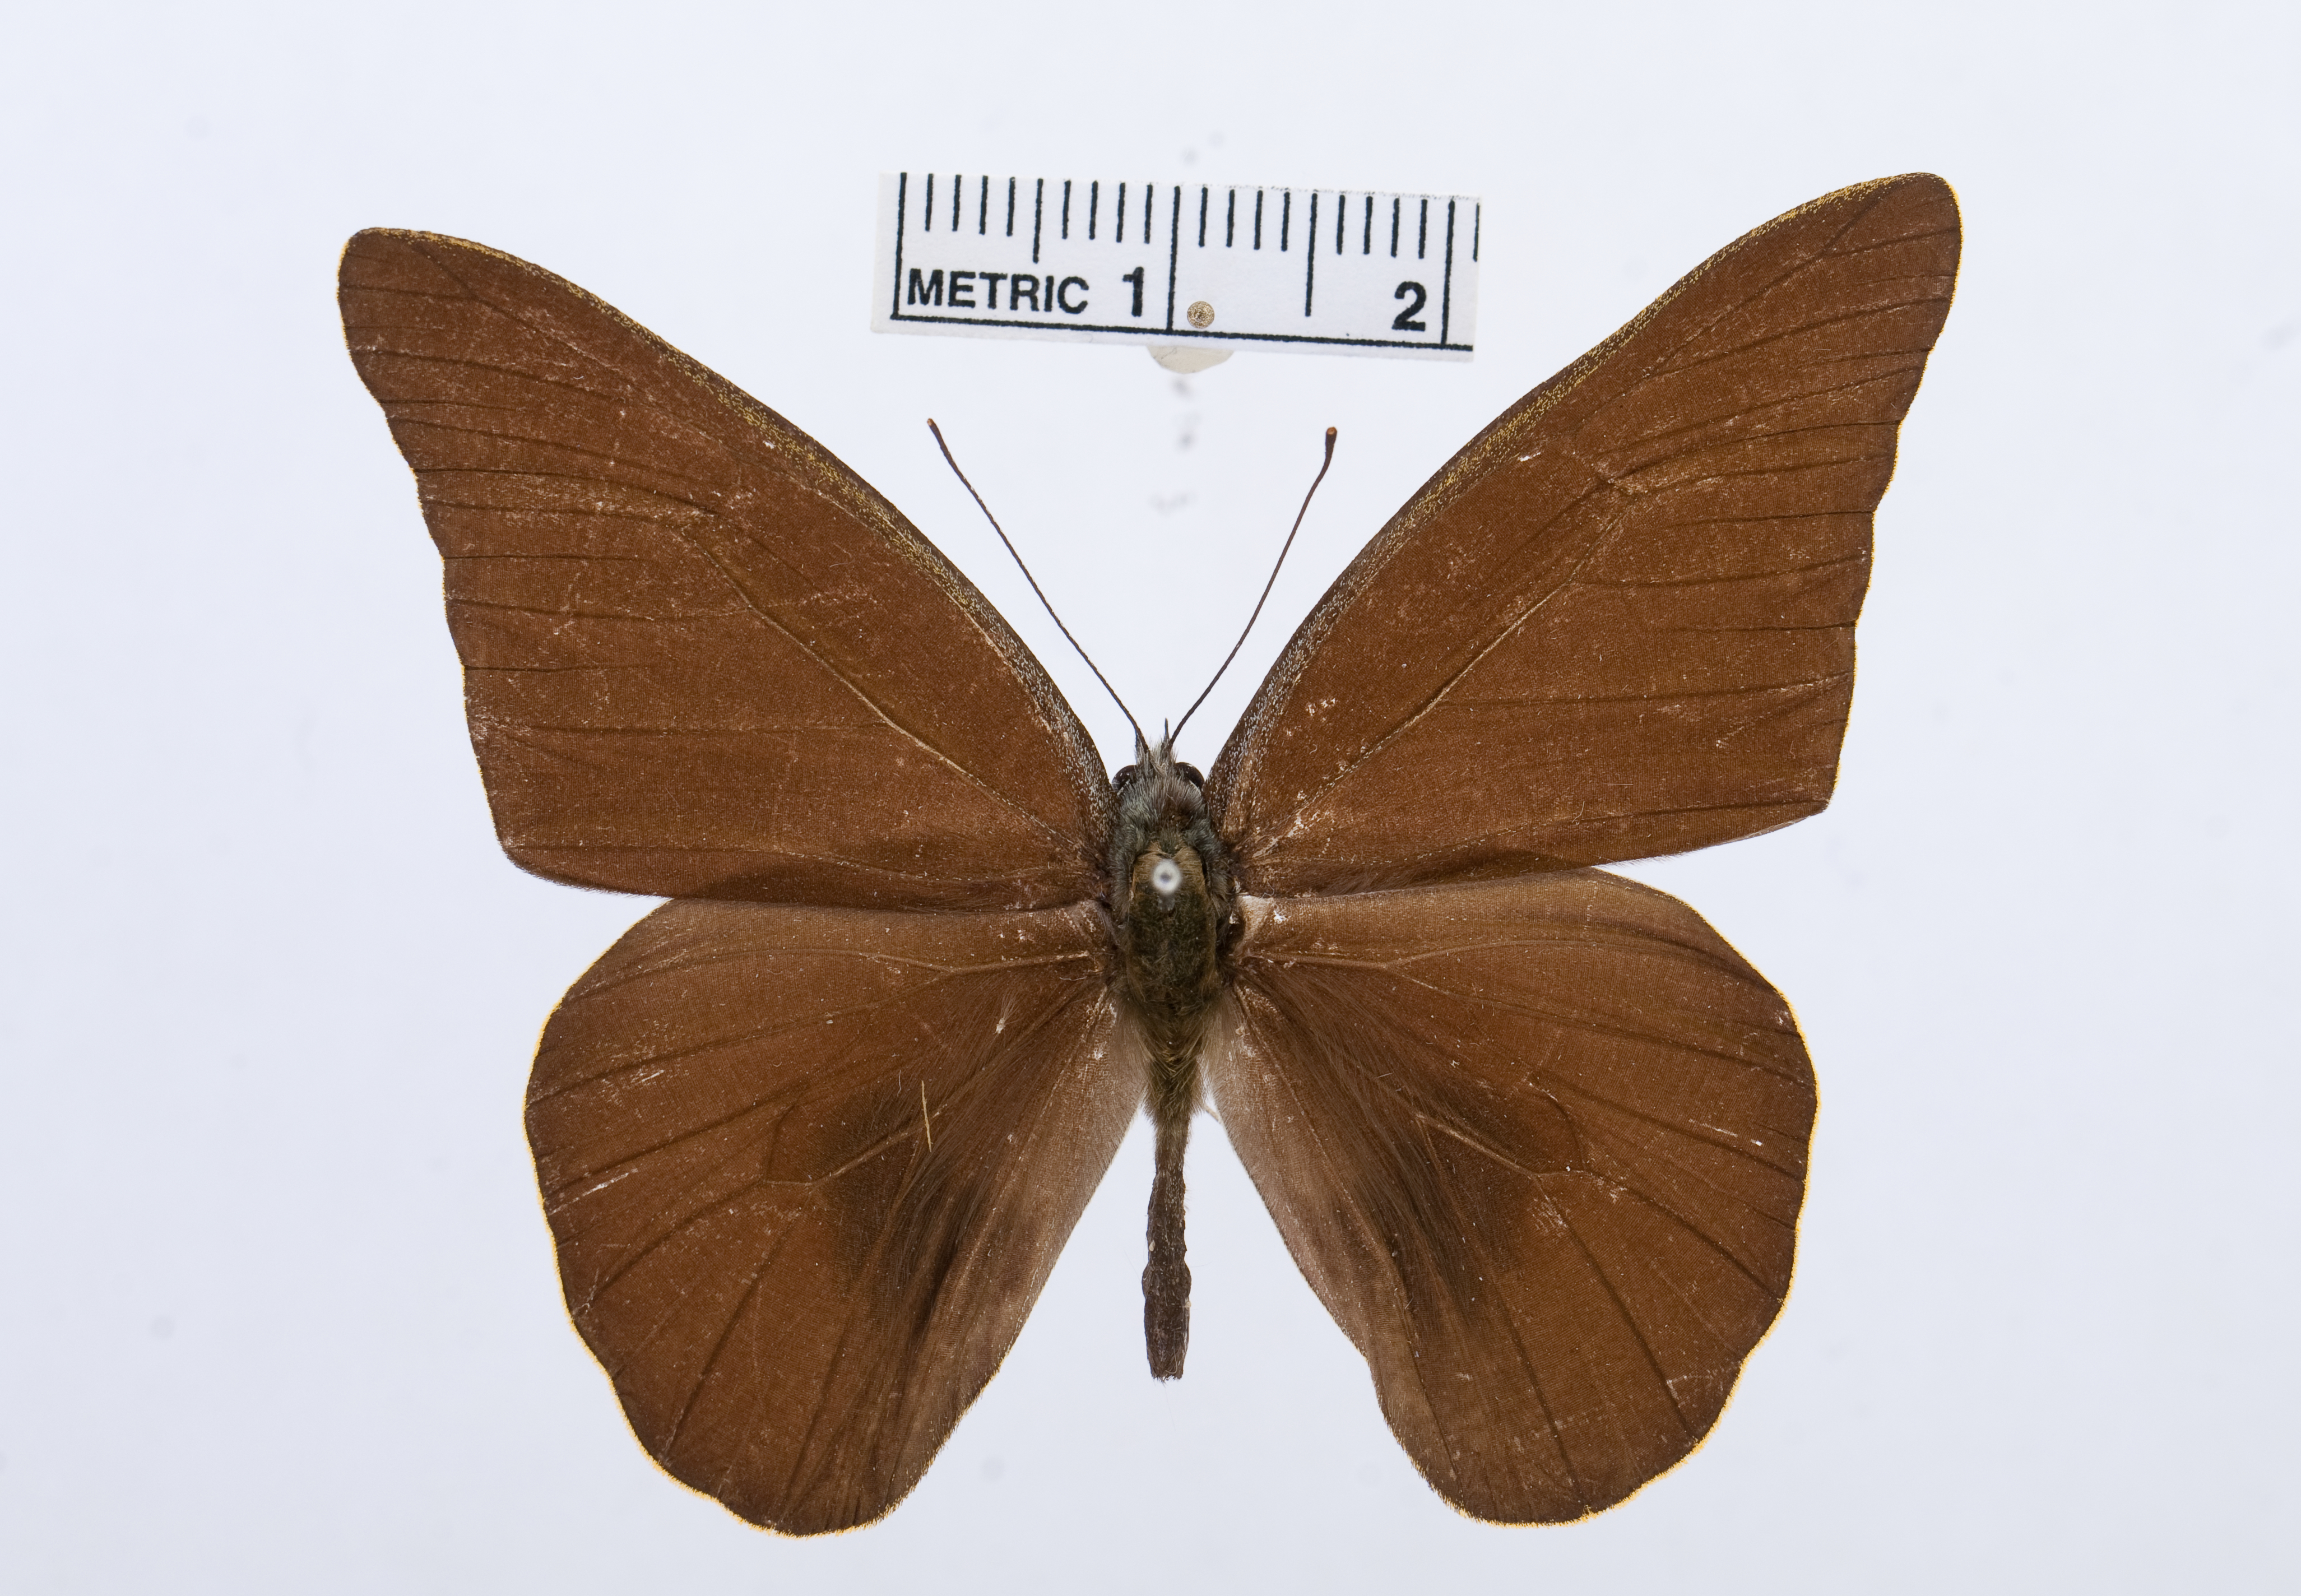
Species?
Appias placidia
